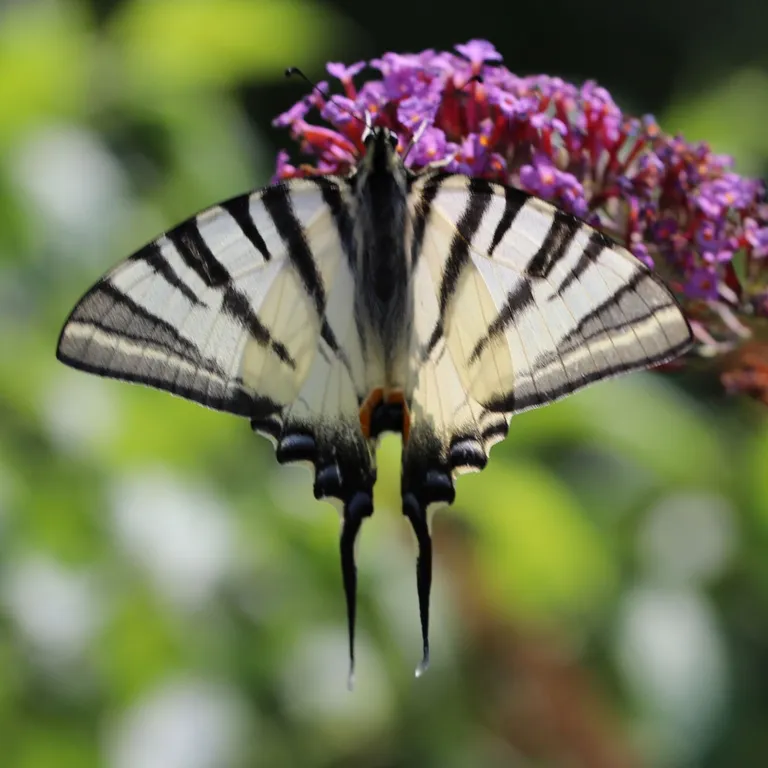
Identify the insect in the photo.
Iphiclides podalirius
